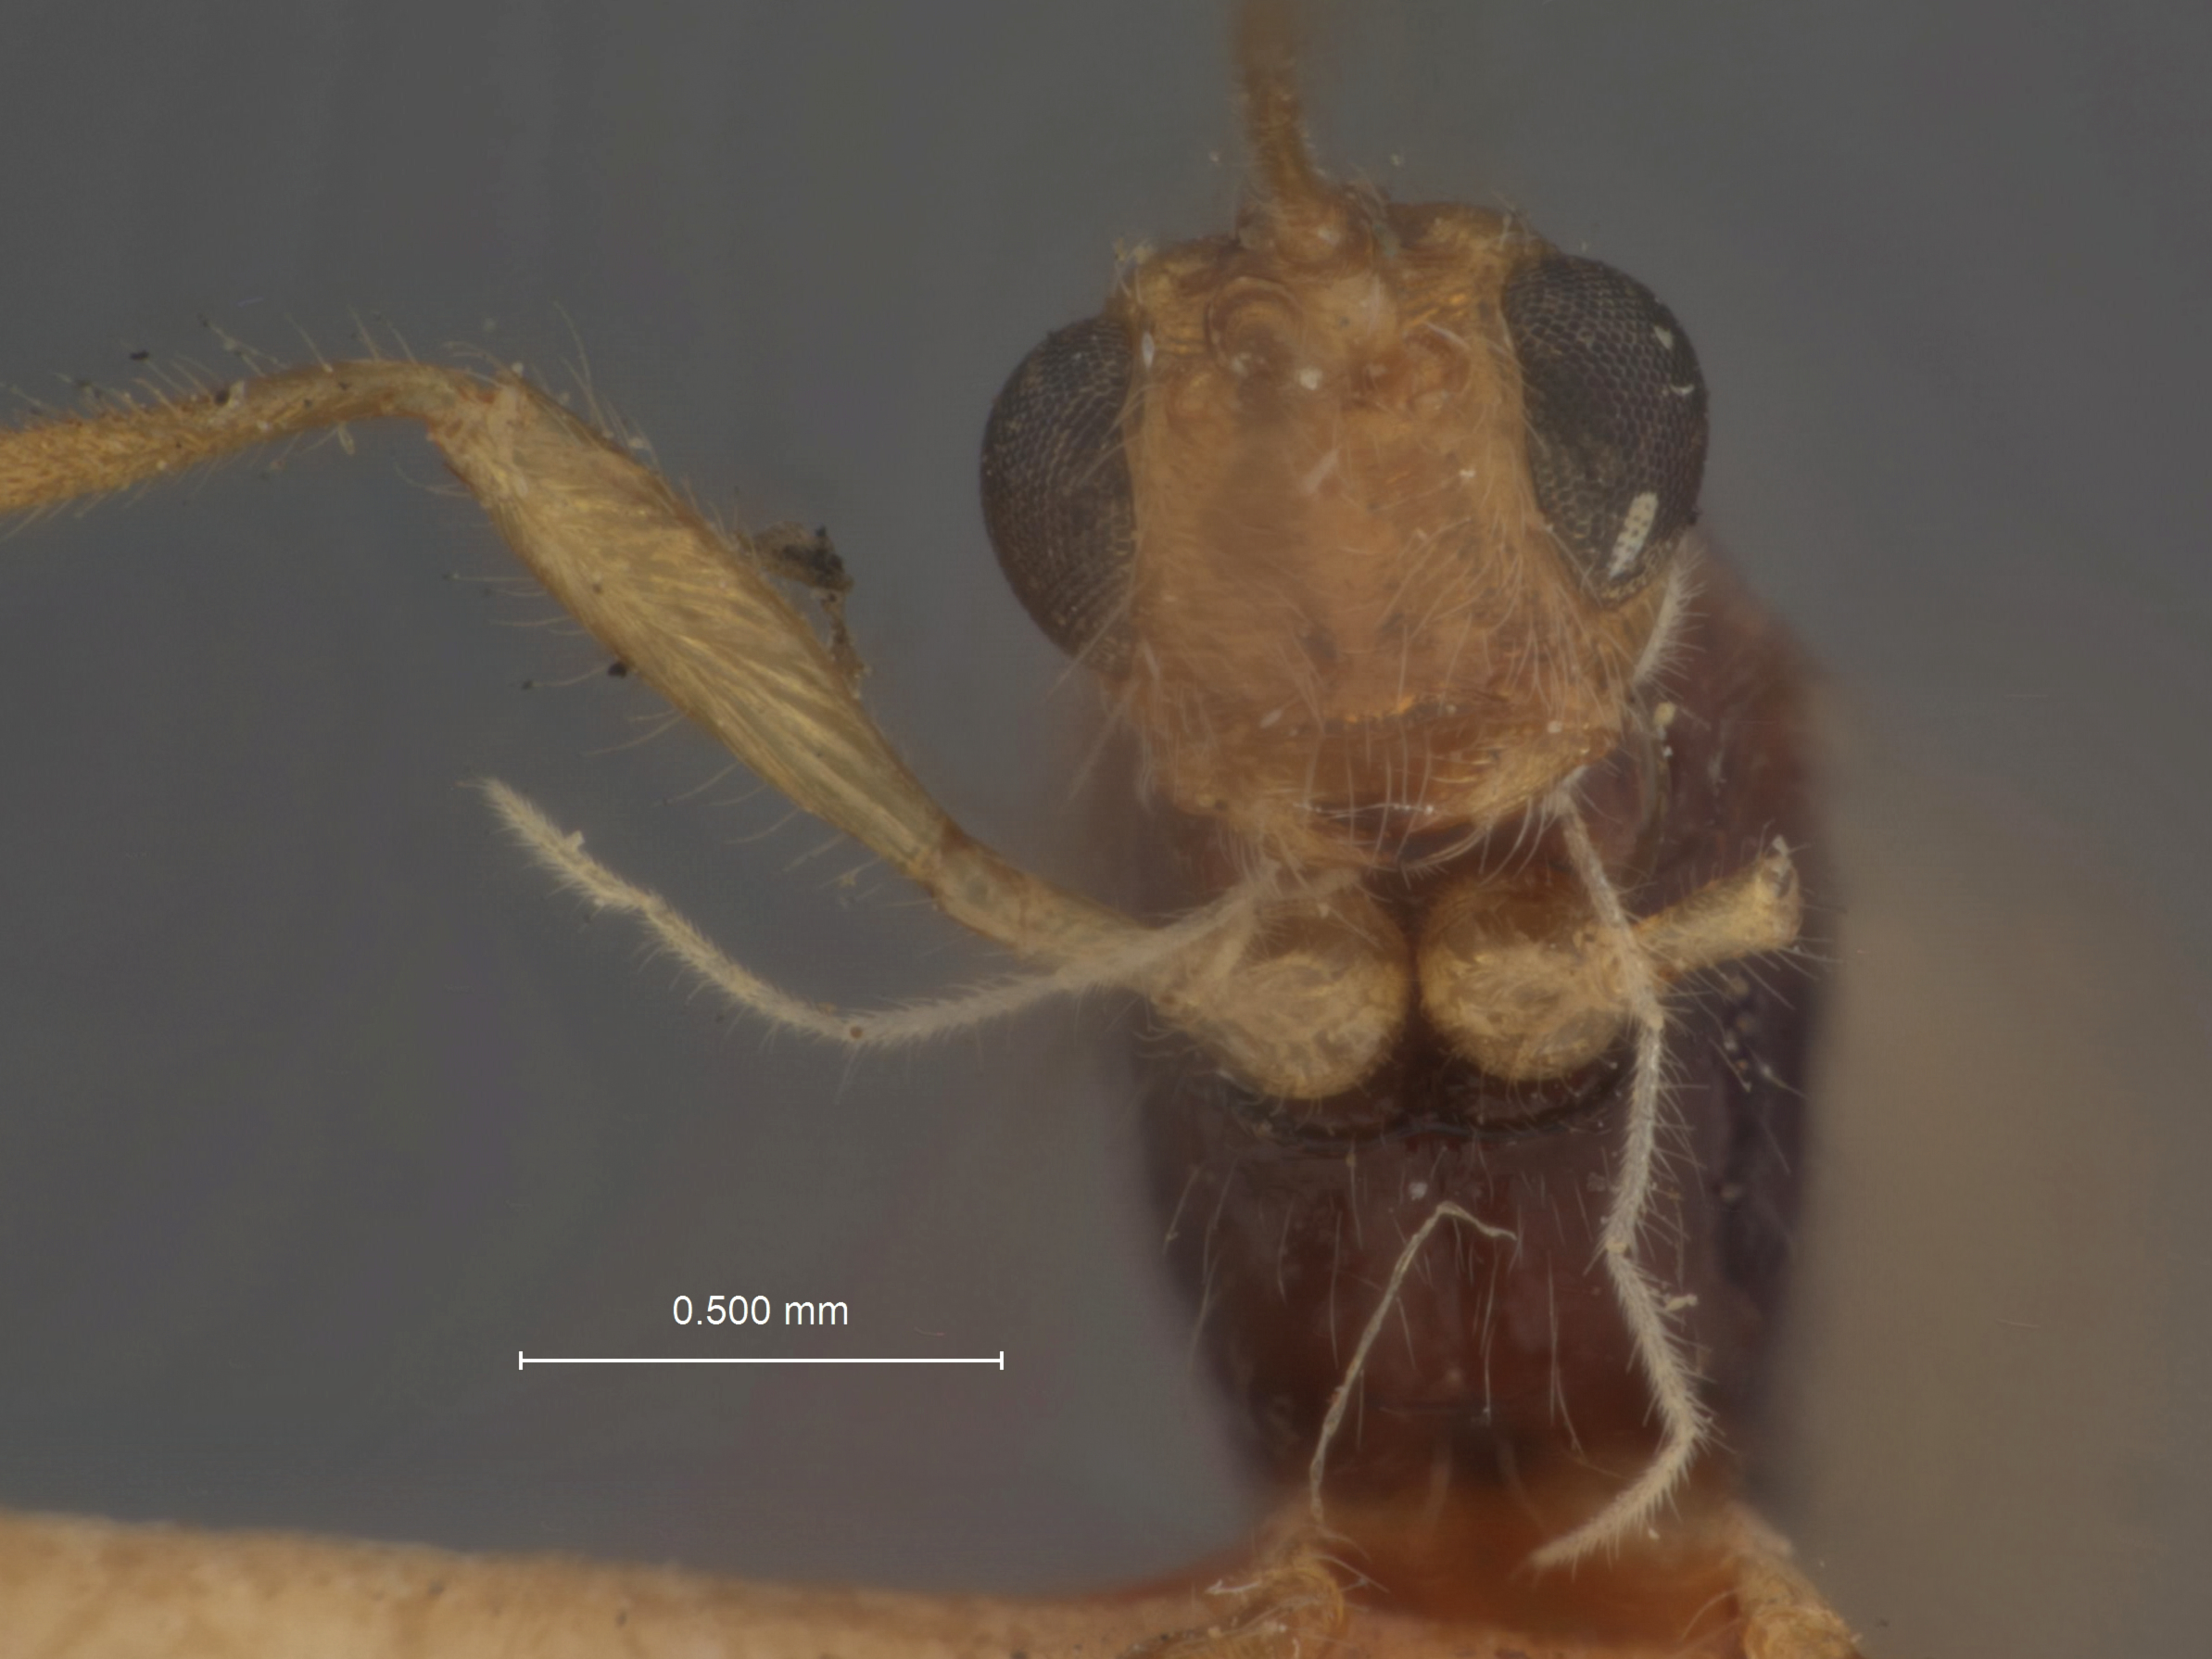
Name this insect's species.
Spathius procne
